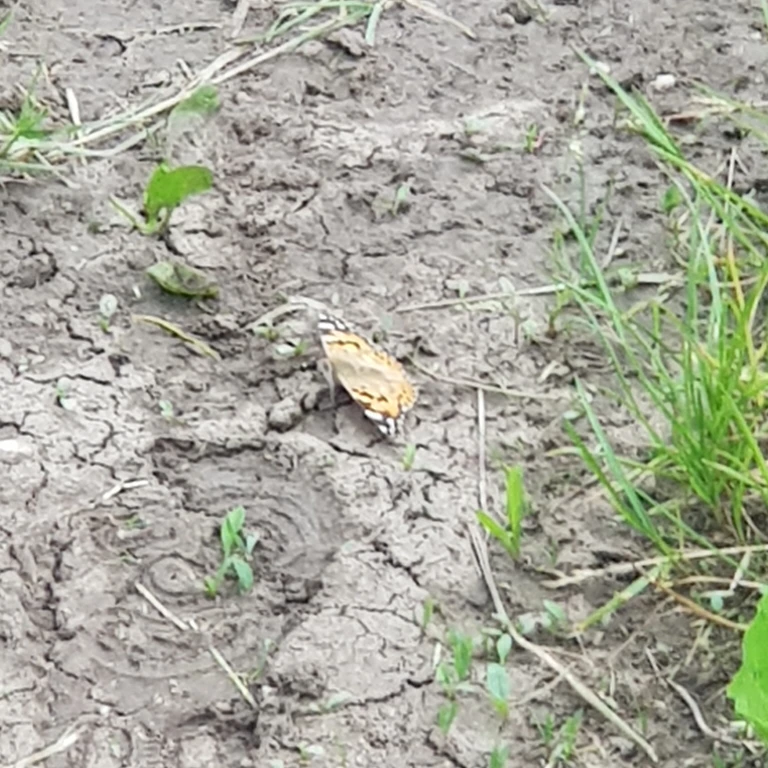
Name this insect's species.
Vanessa cardui
